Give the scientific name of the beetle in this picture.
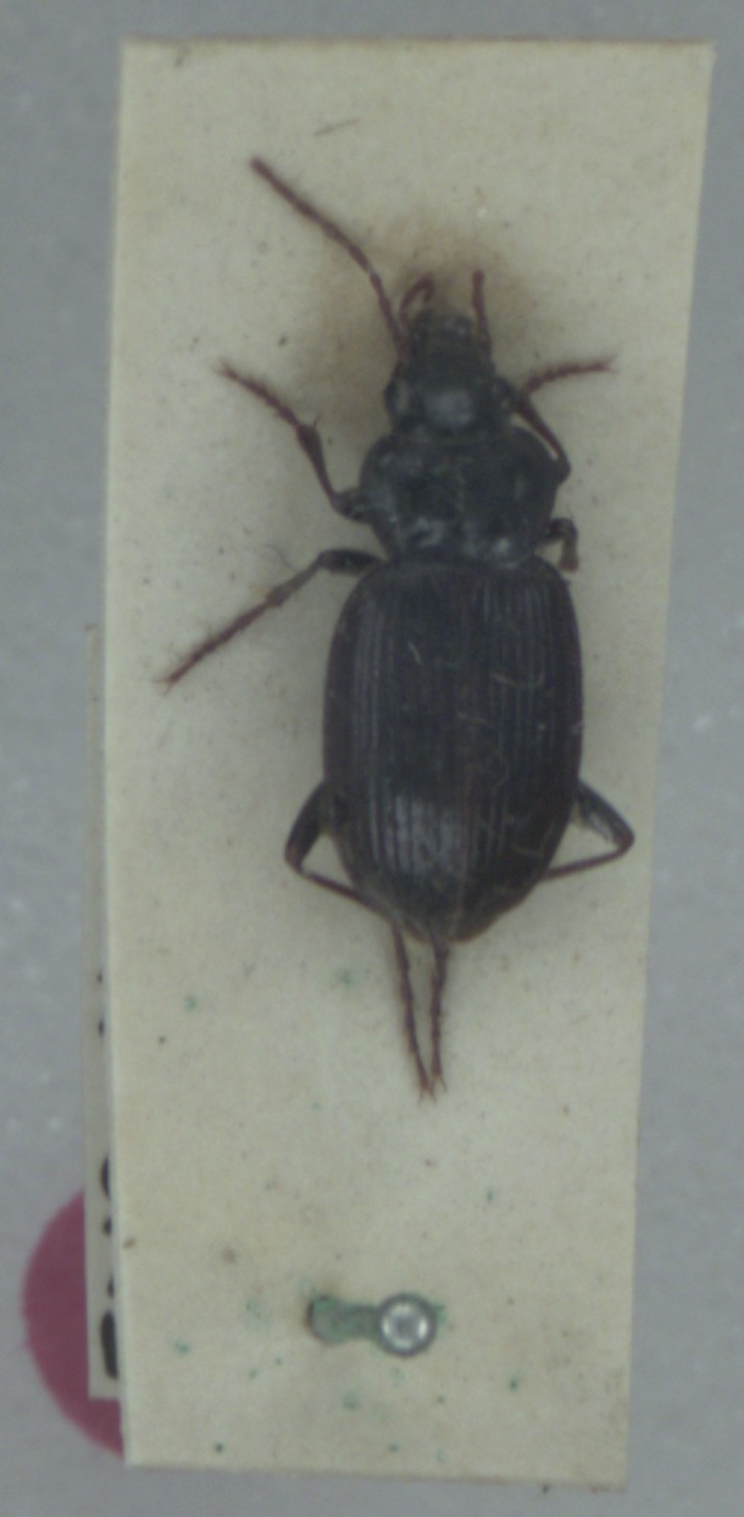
Nebria brevicollis
